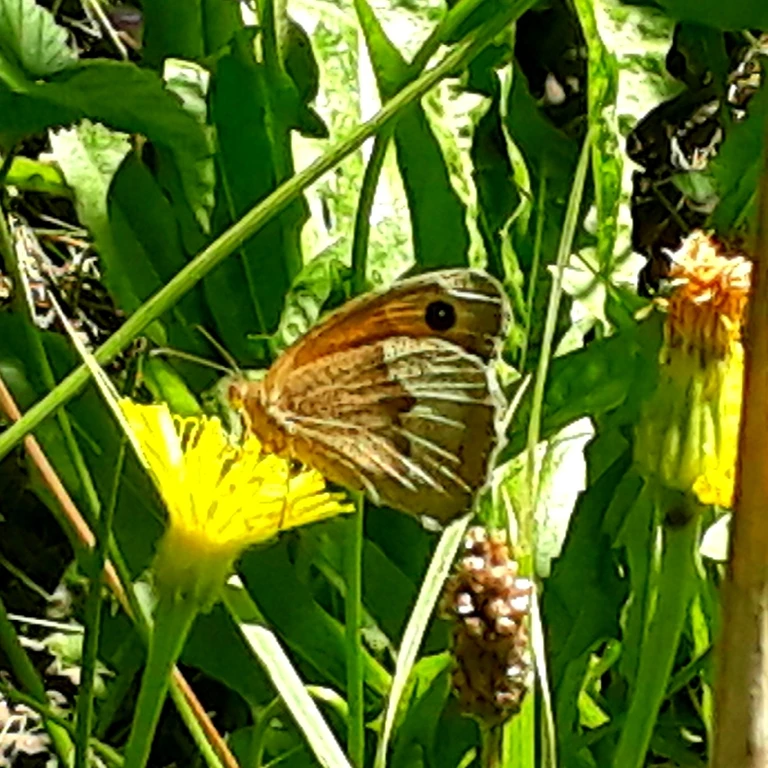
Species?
Maniola jurtina
